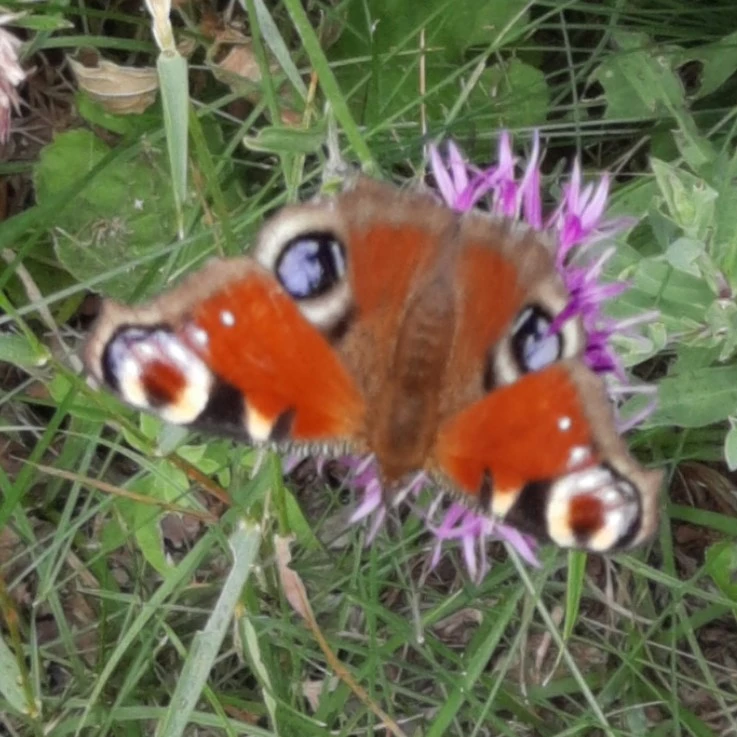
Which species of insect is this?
Aglais io
